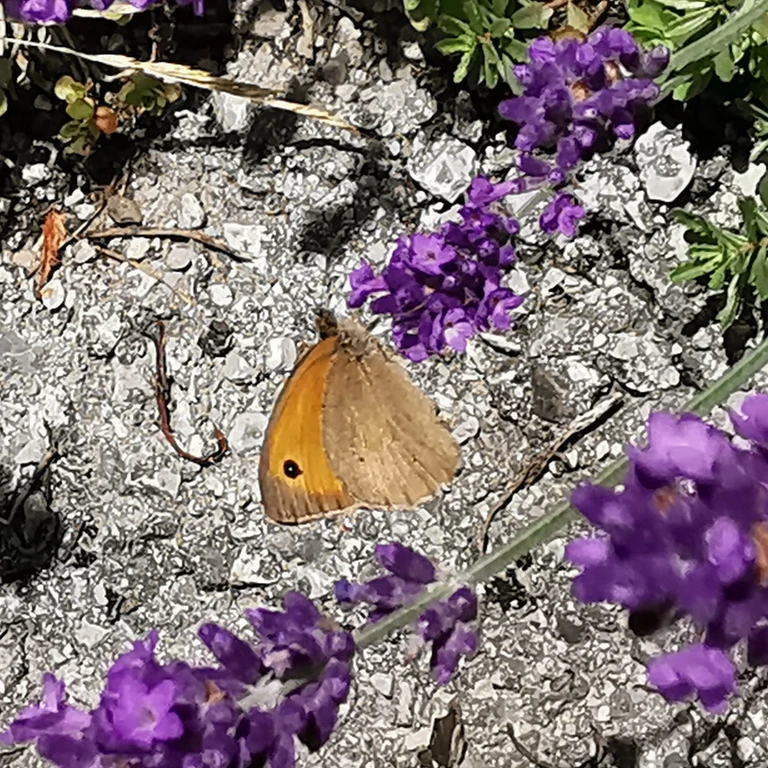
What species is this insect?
Maniola jurtina
